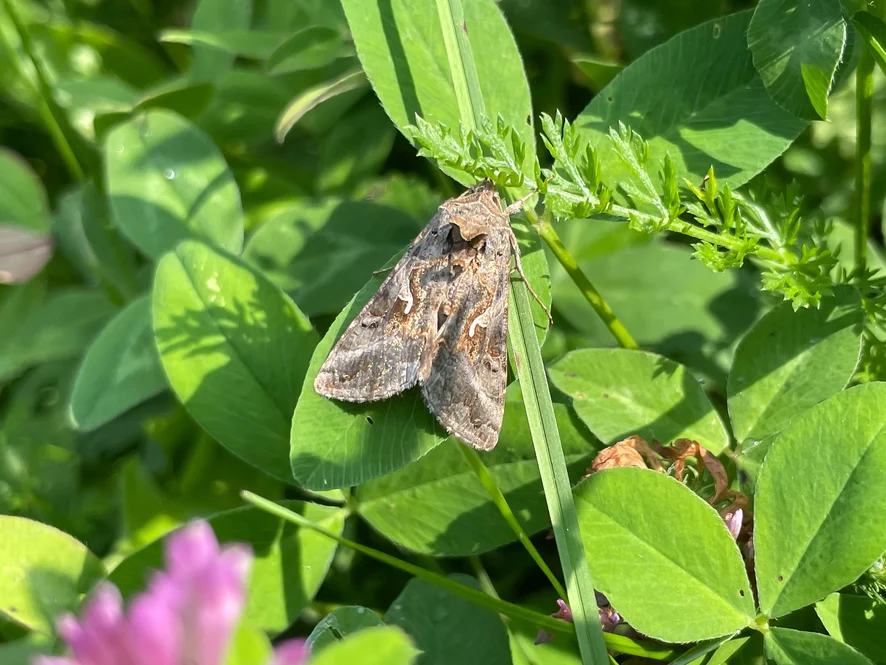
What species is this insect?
Autographa gamma
